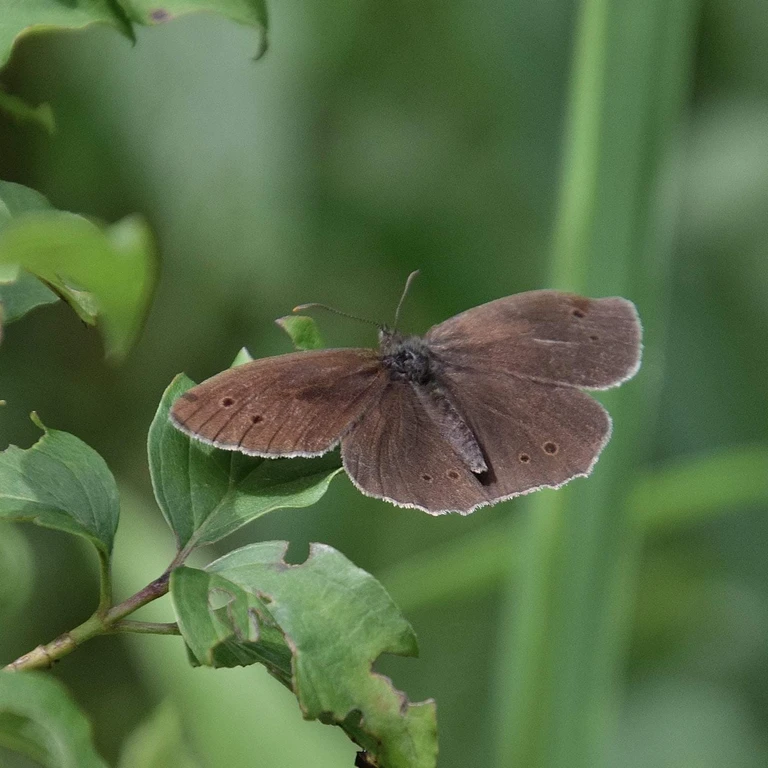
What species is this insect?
Aphantopus hyperantus
